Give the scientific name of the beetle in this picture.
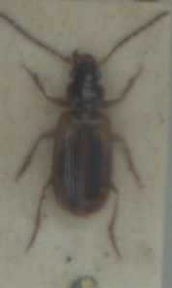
Anthracus consputus
